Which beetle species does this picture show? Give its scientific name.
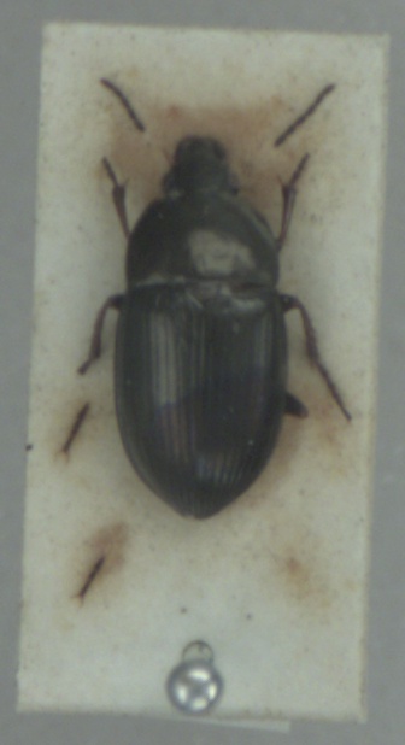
Amara ovata
